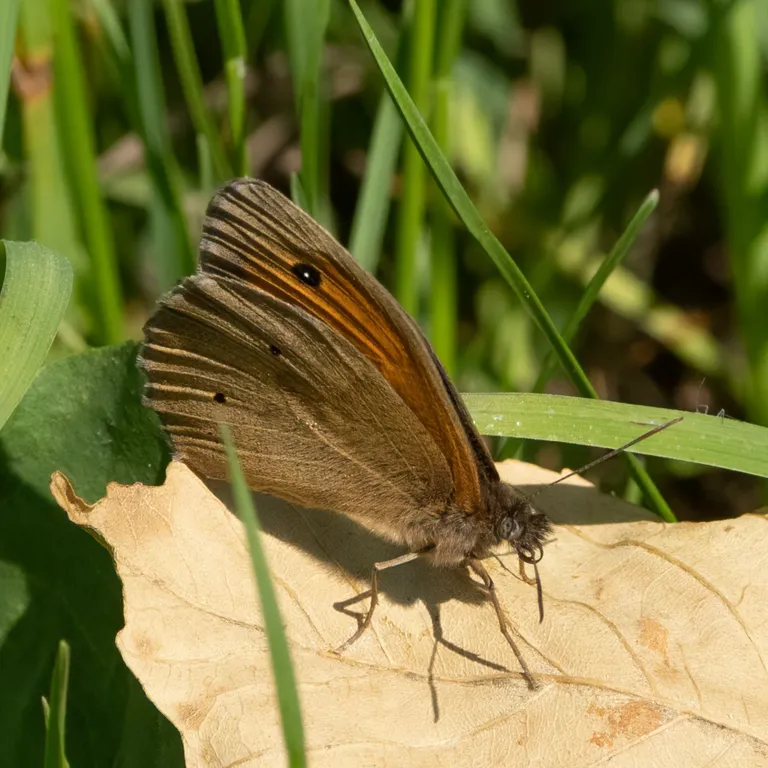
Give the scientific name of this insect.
Maniola jurtina
